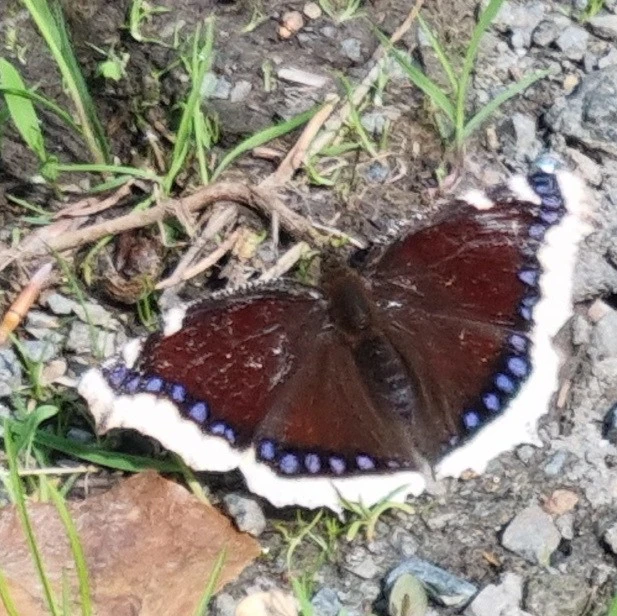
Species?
Nymphalis antiopa
